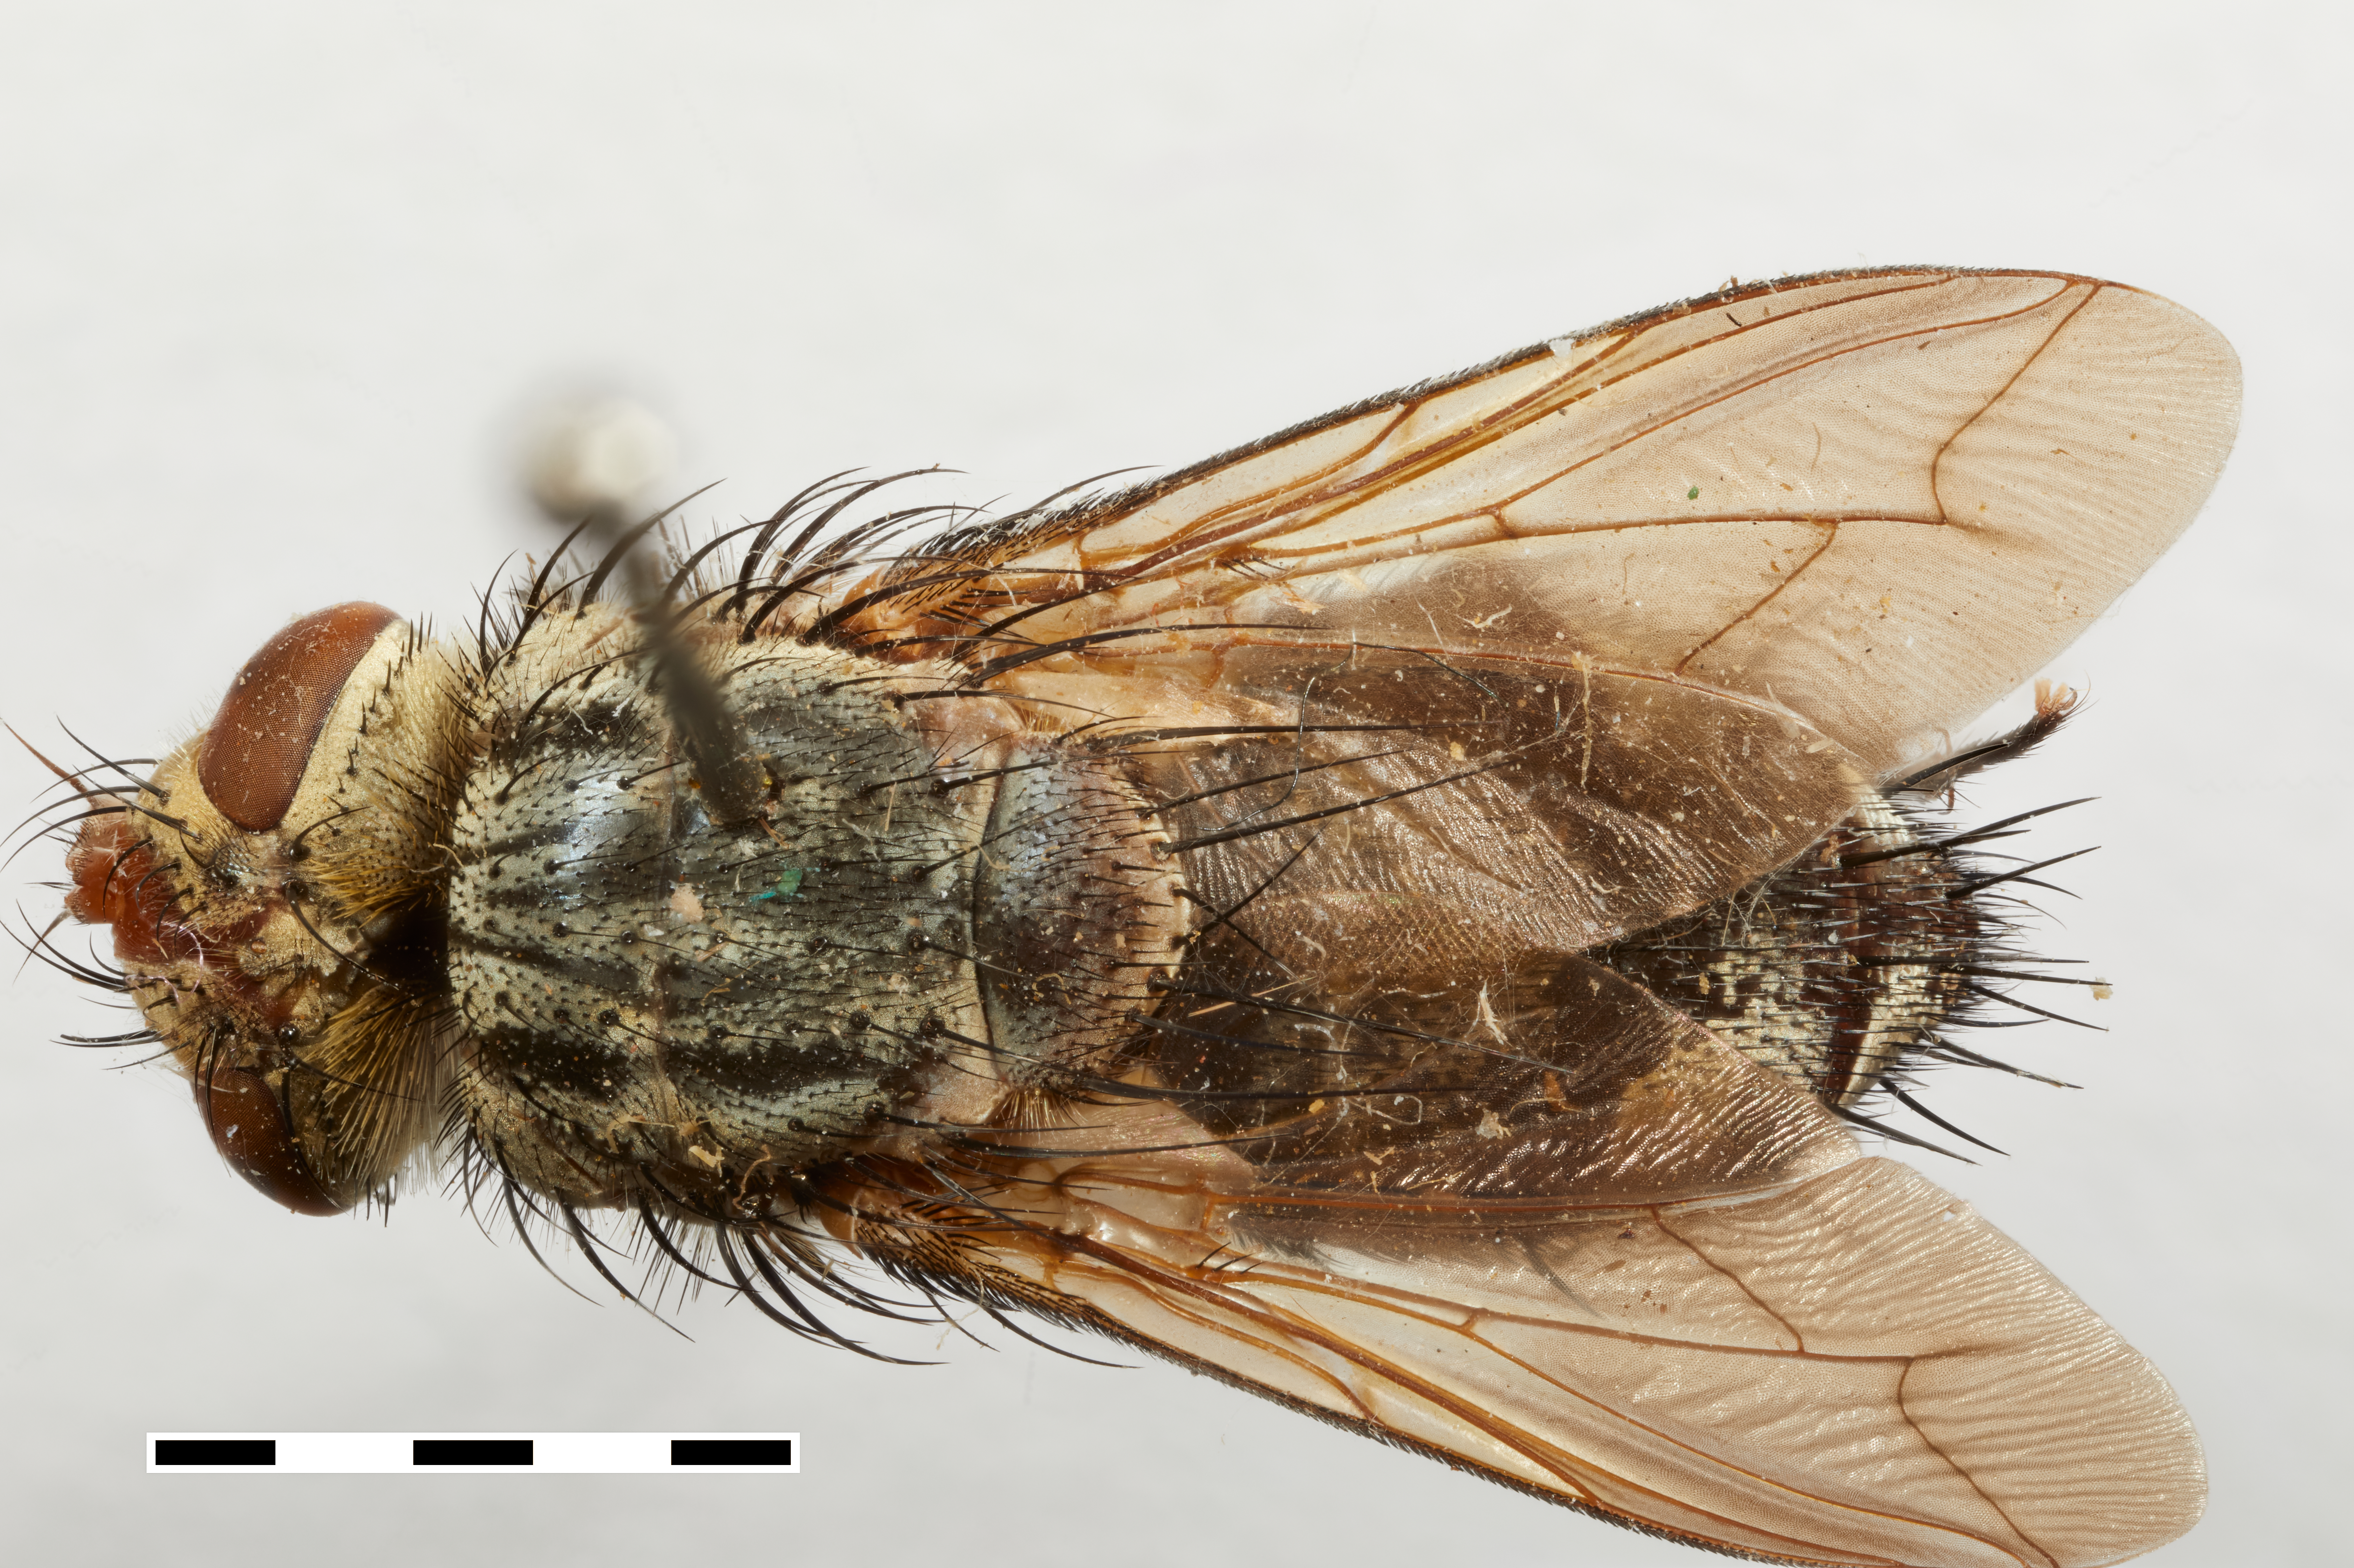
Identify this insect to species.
Acuphocera varia
